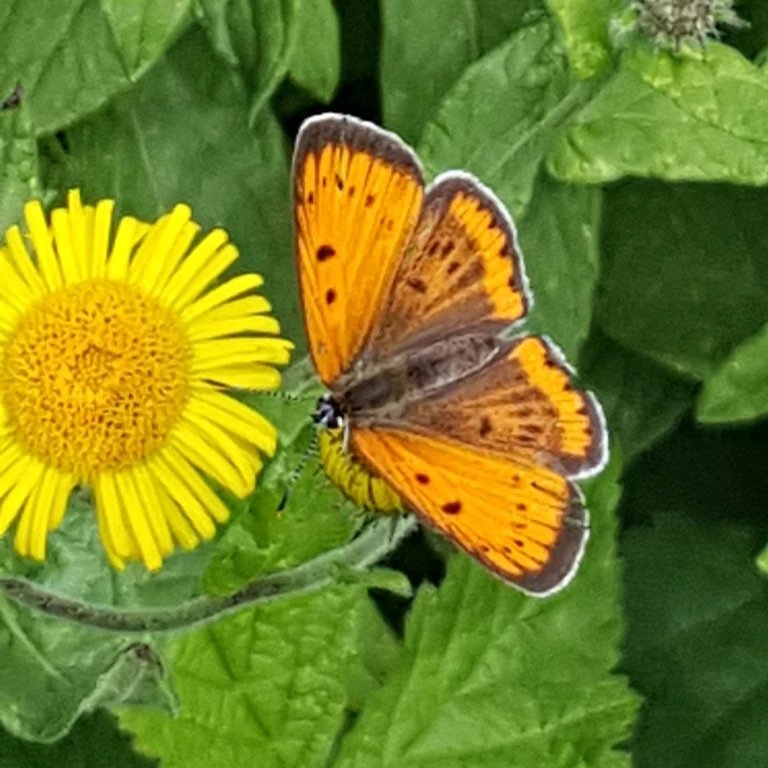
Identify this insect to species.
Lycaena dispar
